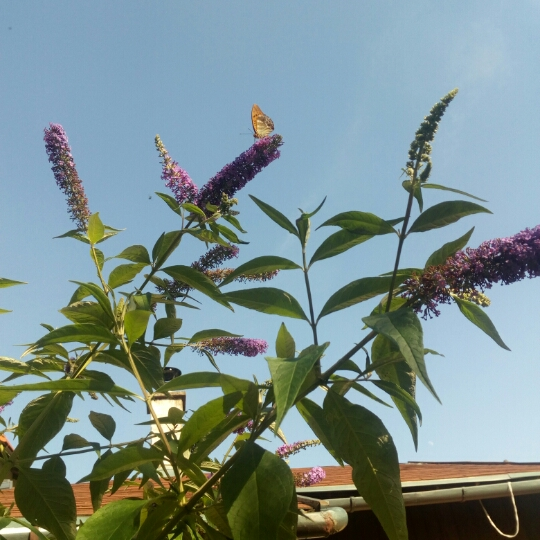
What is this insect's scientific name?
Argynnis paphia
